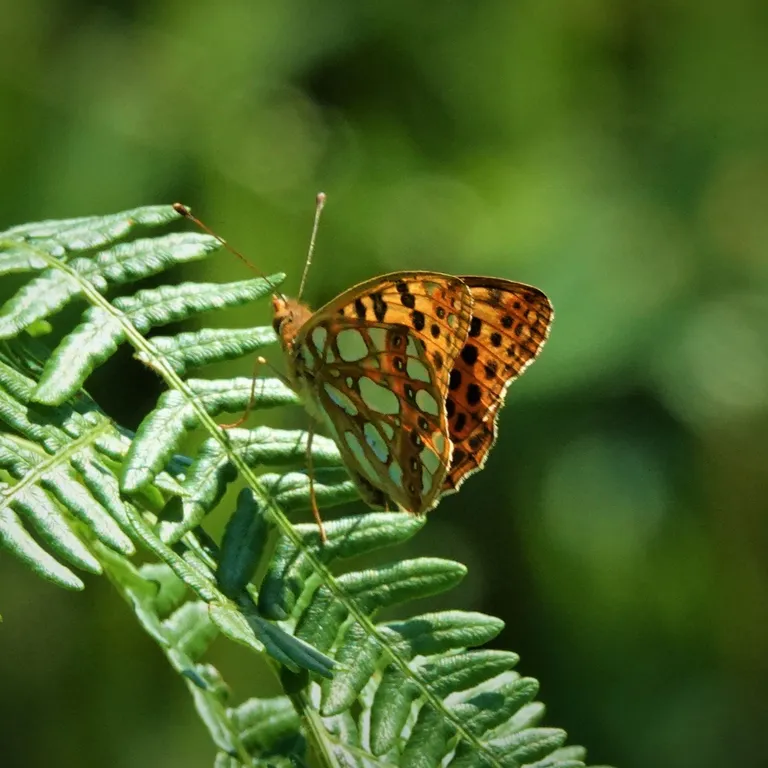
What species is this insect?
Issoria lathonia
